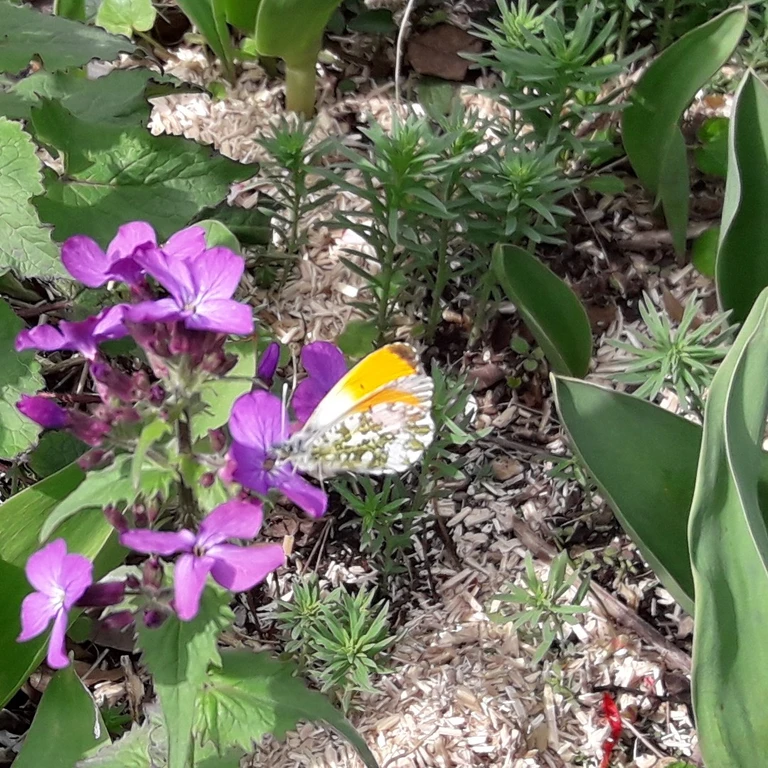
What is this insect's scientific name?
Anthocharis cardamines
